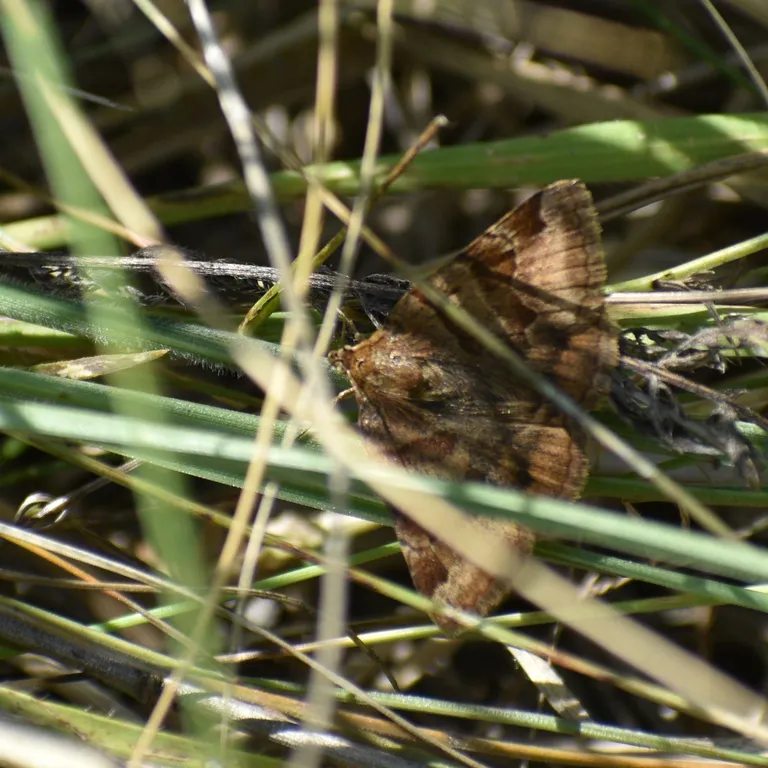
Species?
Euclidia glyphica
